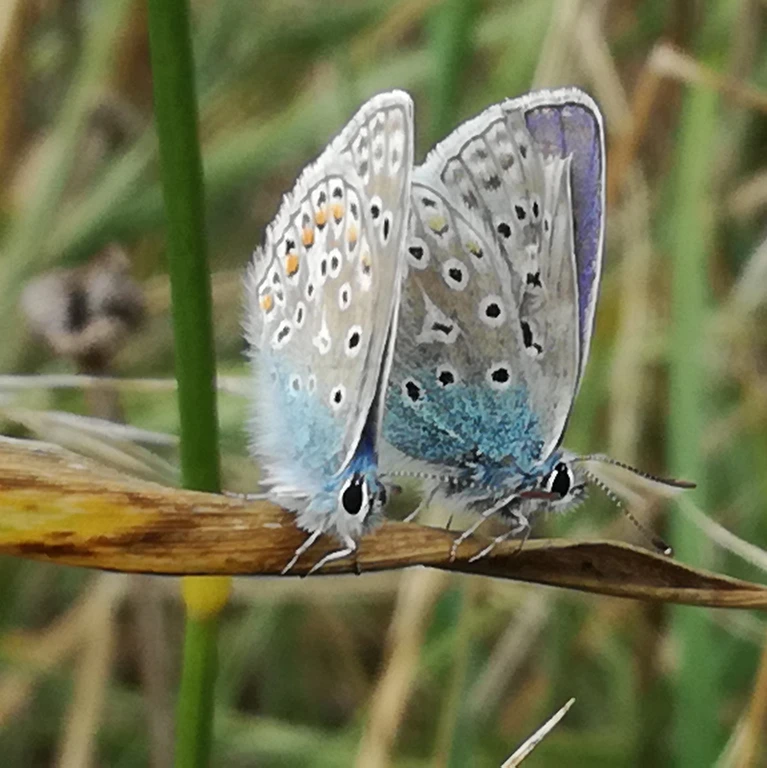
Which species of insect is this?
Polyommatus icarus
